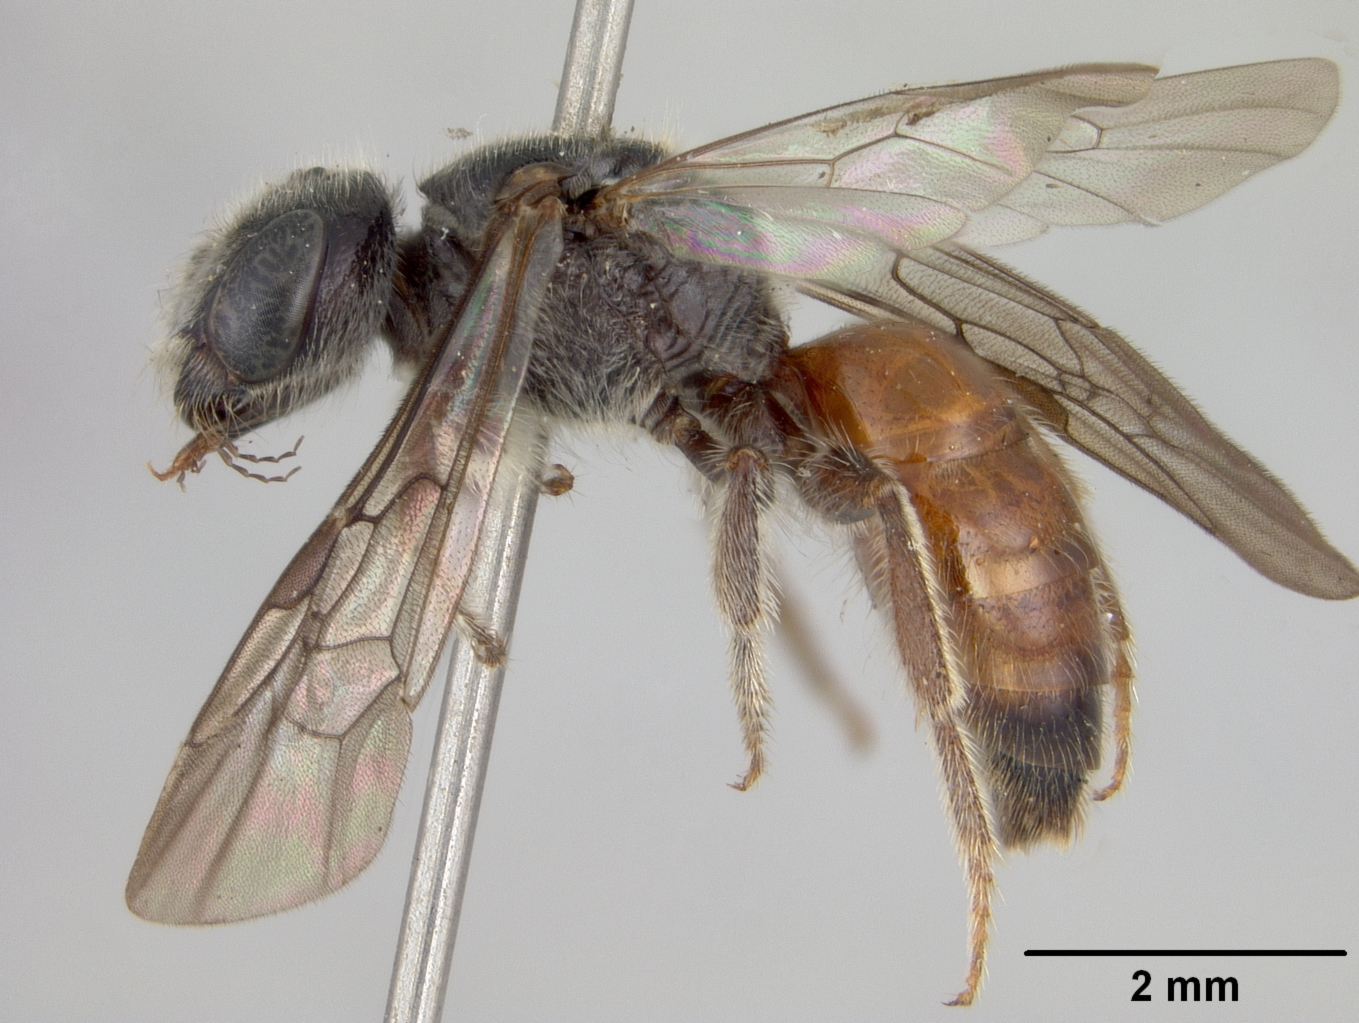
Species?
Sphecodes transversus
